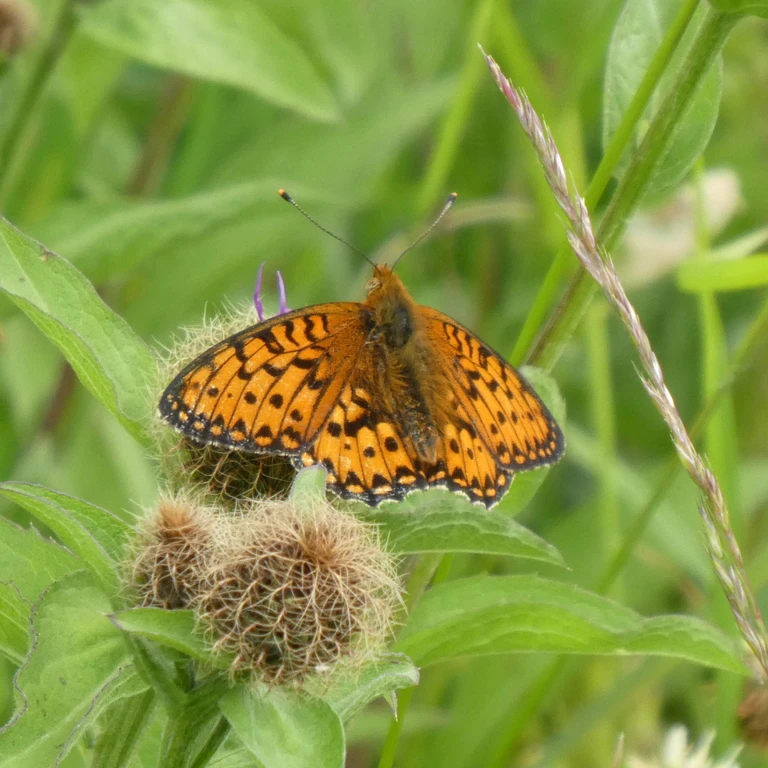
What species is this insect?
Speyeria aglaja
